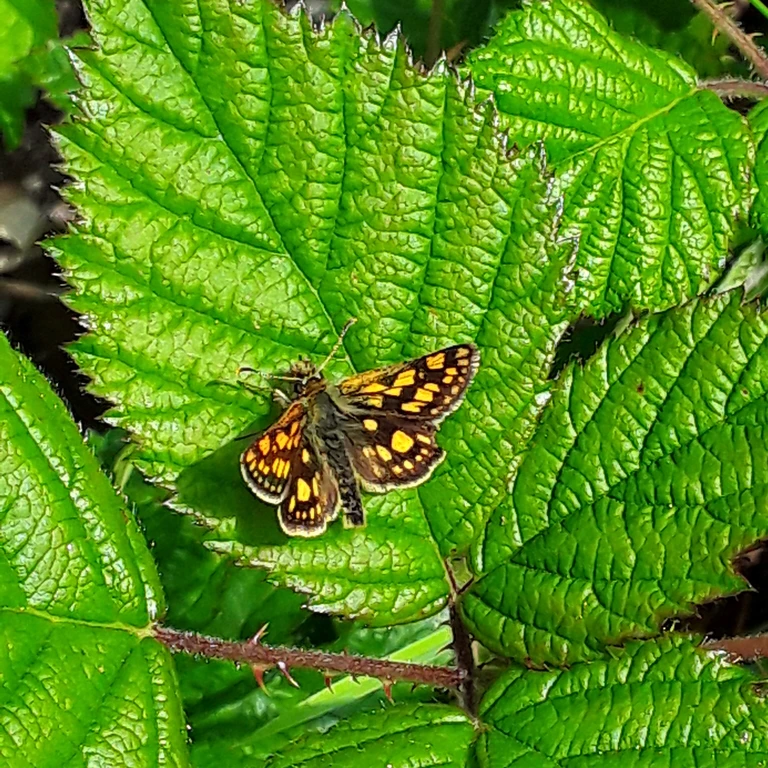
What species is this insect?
Carterocephalus palaemon
